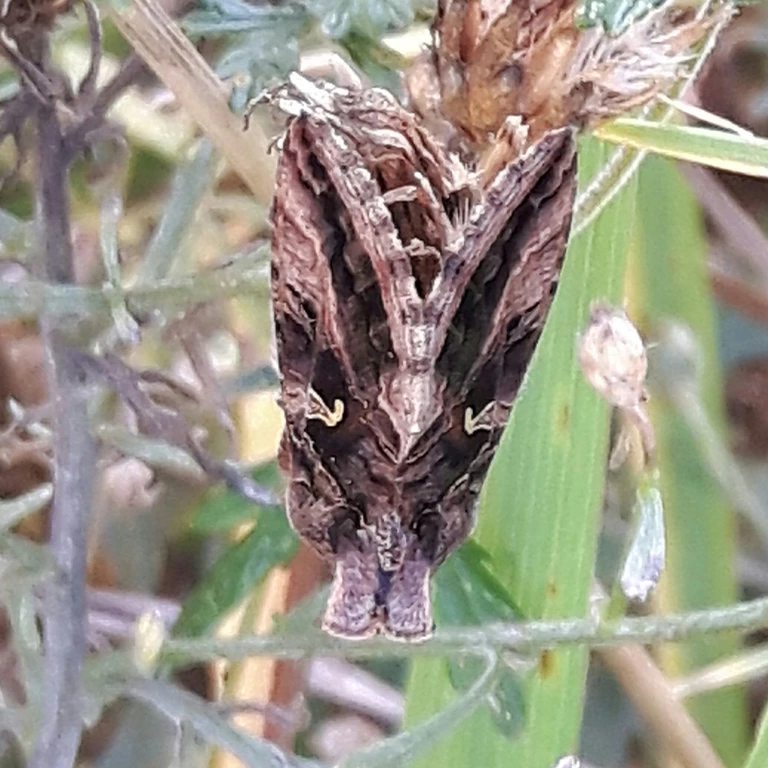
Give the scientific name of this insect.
Autographa gamma
